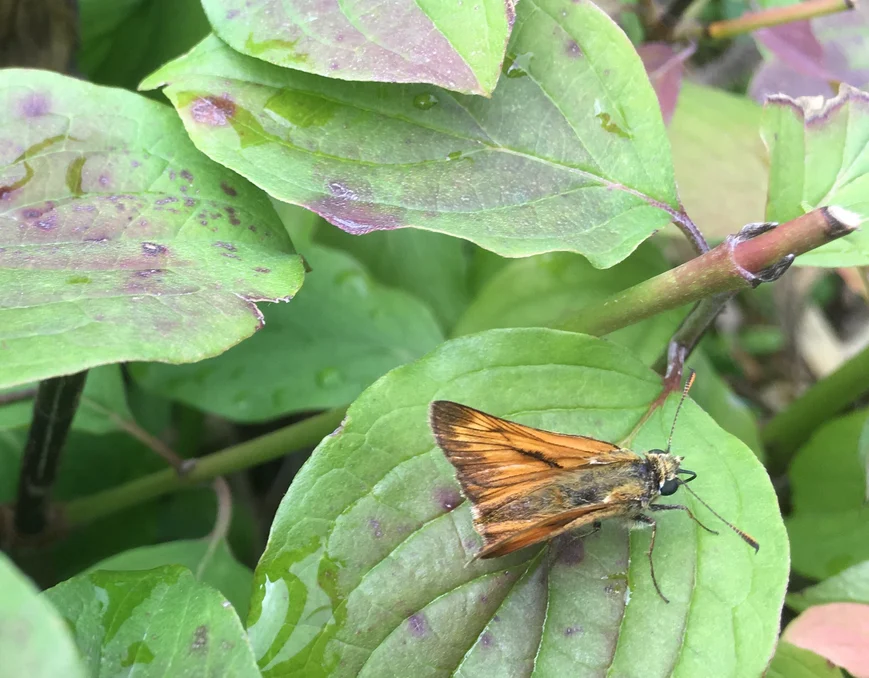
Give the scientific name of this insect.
Ochlodes sylvanus (also Ochlodes venata)
